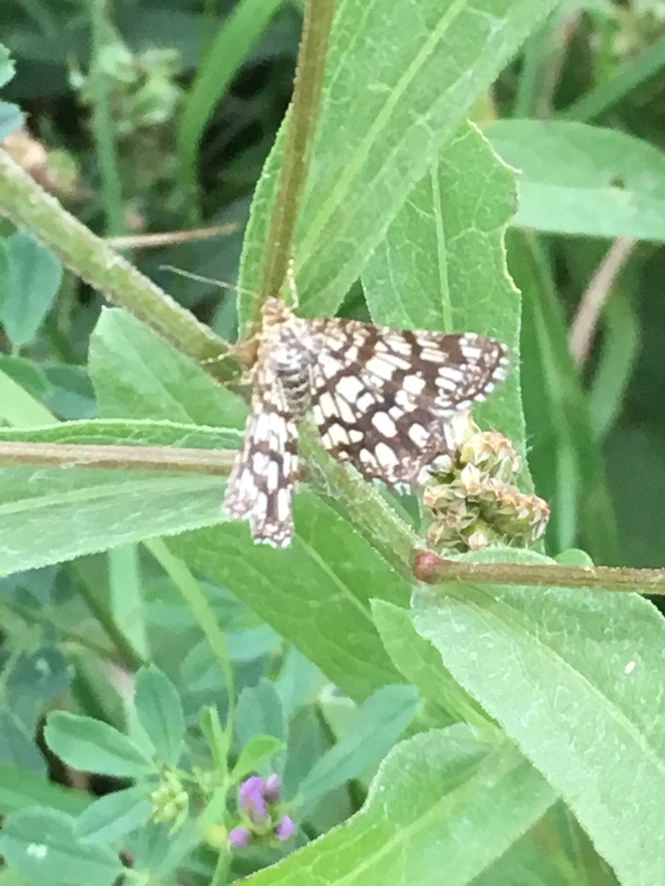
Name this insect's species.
Chiasmia clathrata
